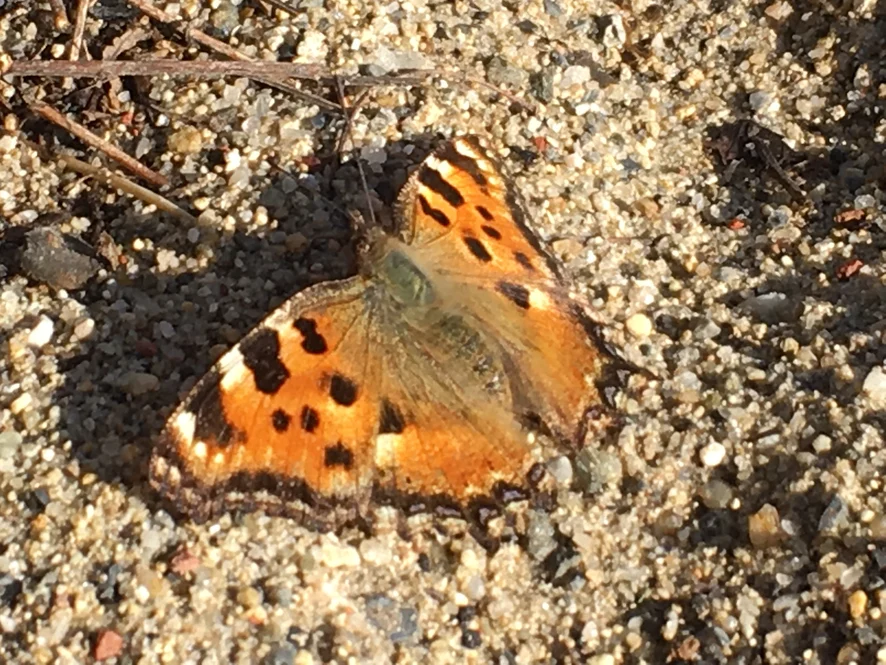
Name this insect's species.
Nymphalis polychloros
